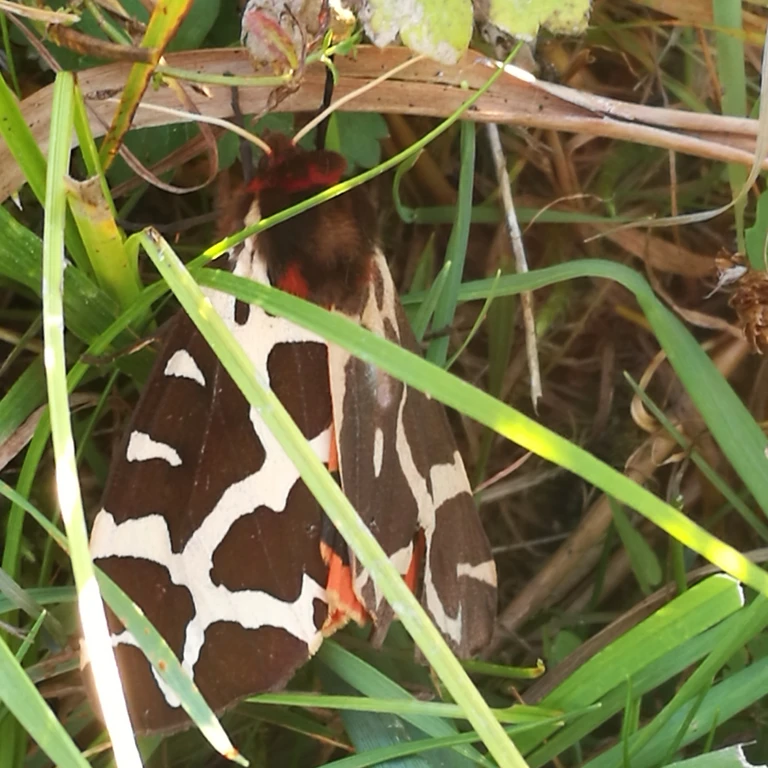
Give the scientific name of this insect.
Arctia caja
